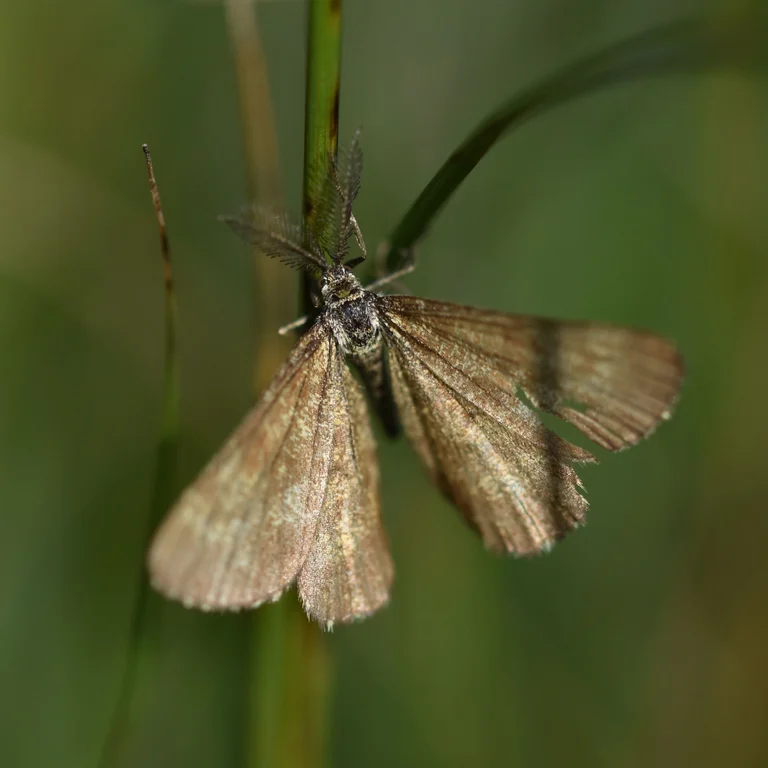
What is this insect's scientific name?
Ematurga atomaria
